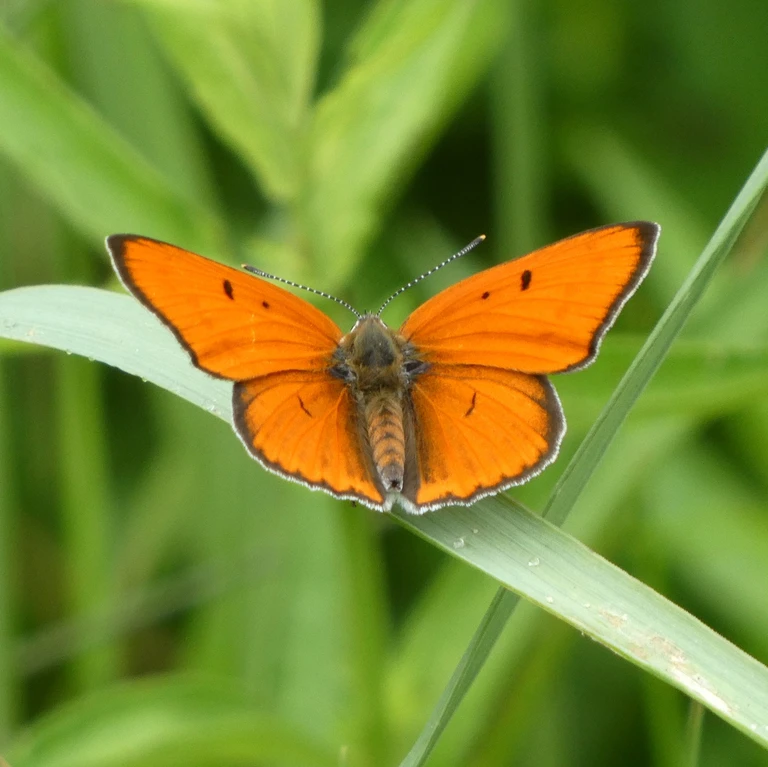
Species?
Lycaena dispar
